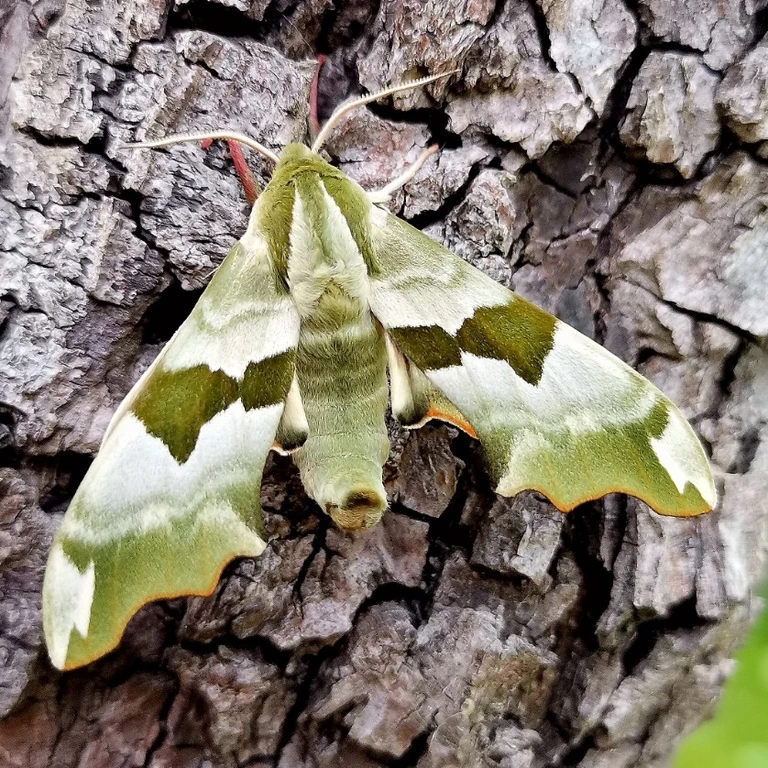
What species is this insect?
Mimas tiliae
